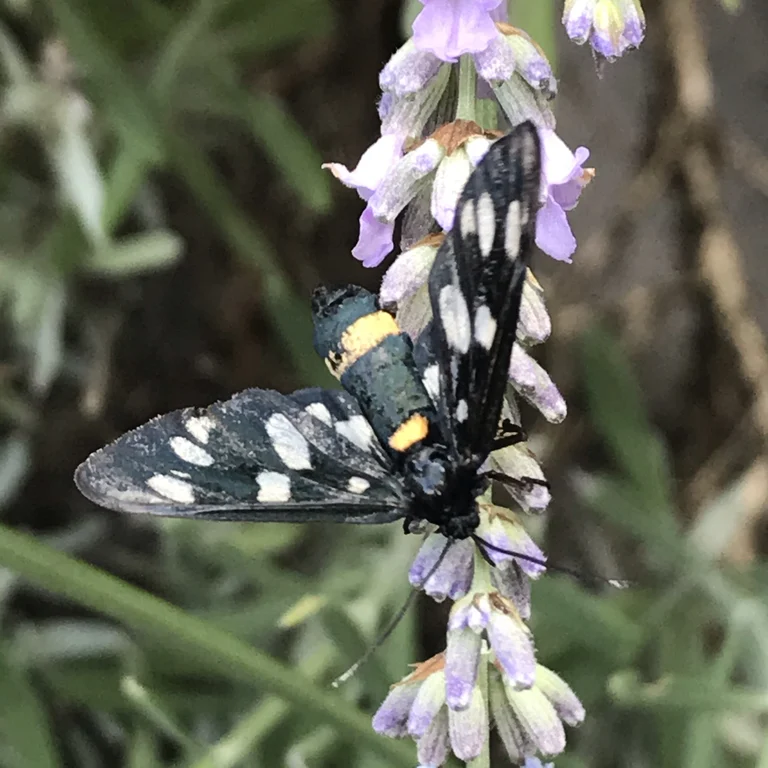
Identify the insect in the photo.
Amata phegea
